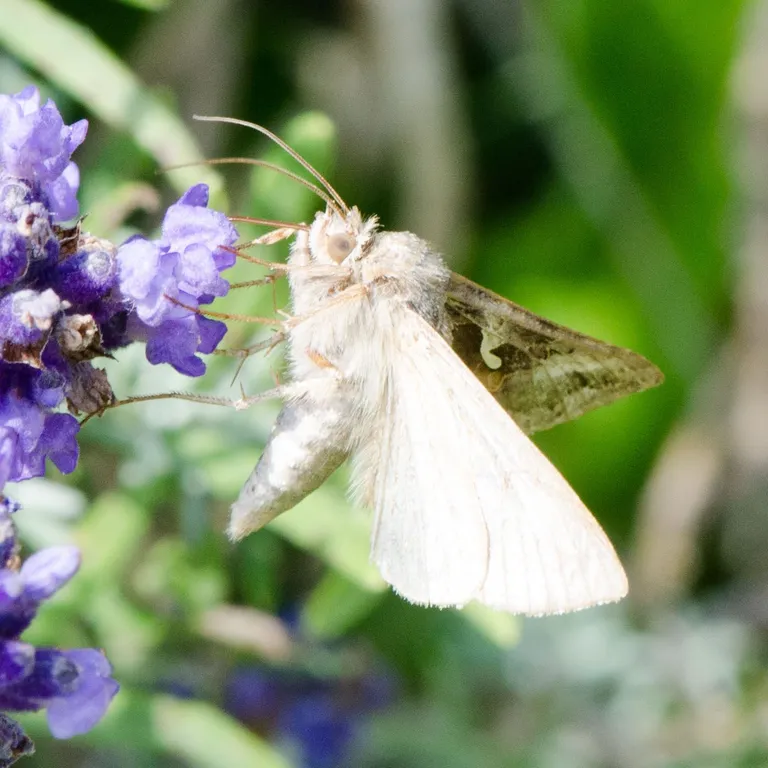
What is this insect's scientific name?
Autographa gamma
